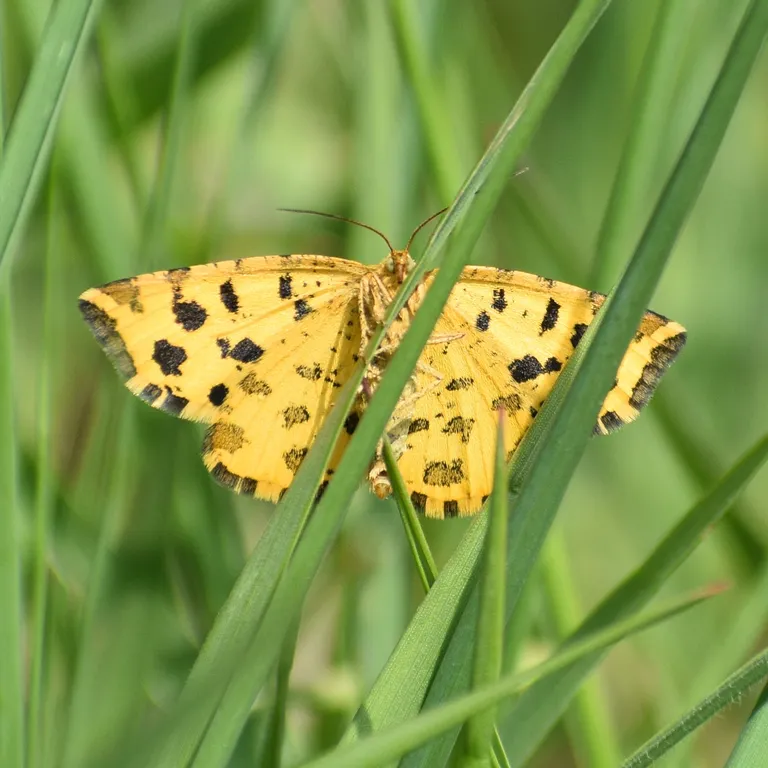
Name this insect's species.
Pseudopanthera macularia
